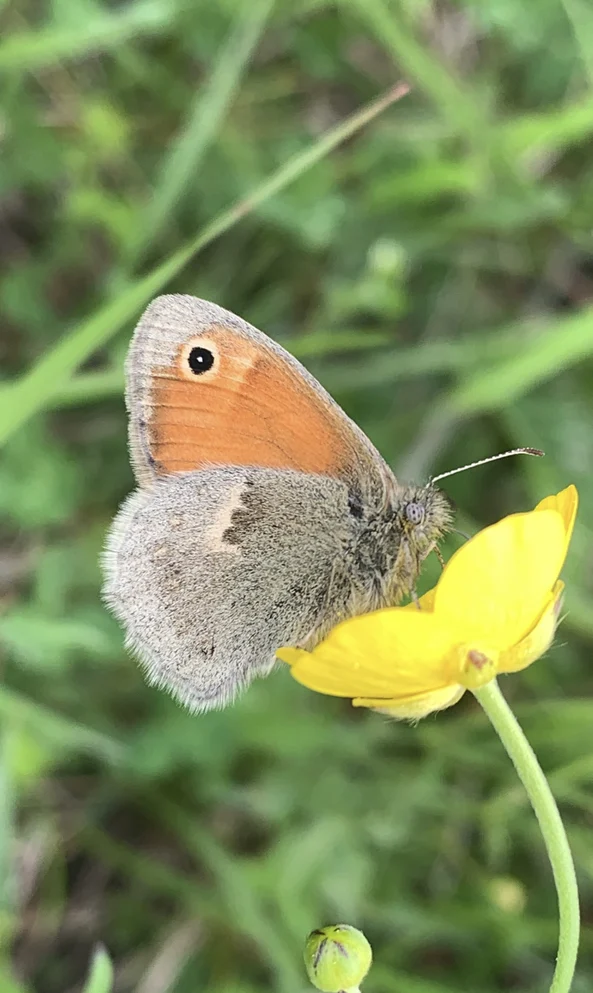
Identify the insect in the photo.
Coenonympha pamphilus
